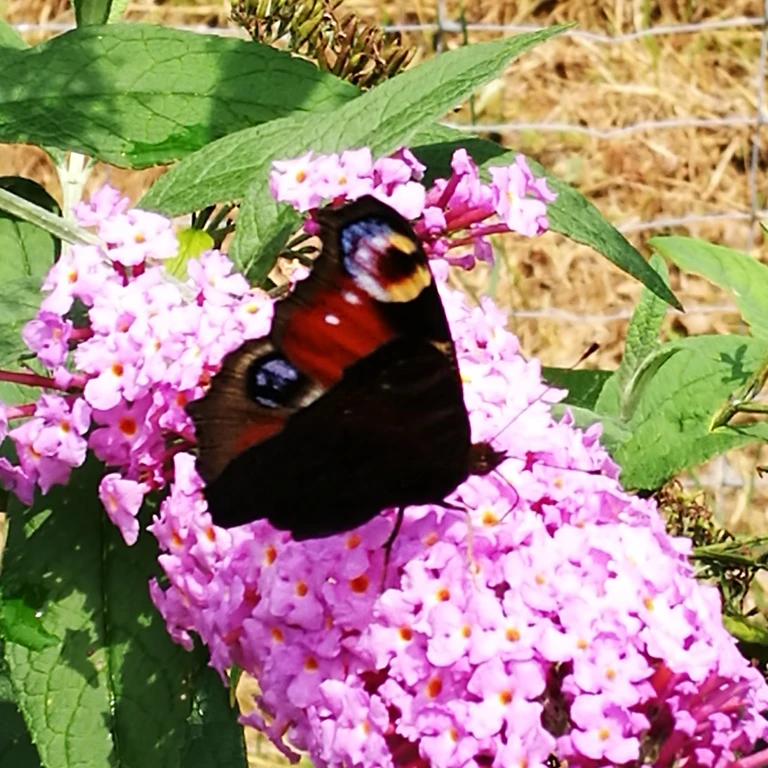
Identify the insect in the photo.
Aglais io
